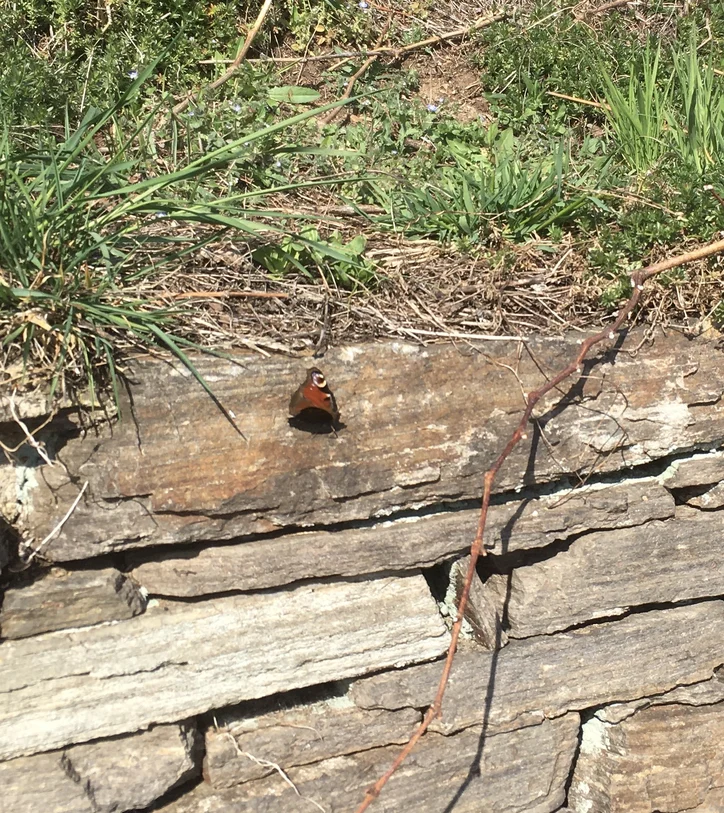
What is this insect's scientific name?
Aglais io
